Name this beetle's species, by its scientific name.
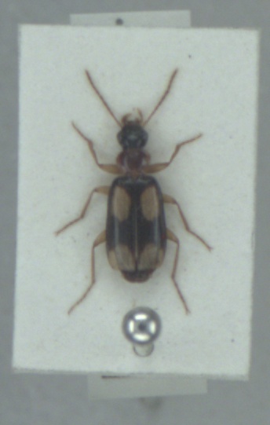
Dromius quadrimaculatus
